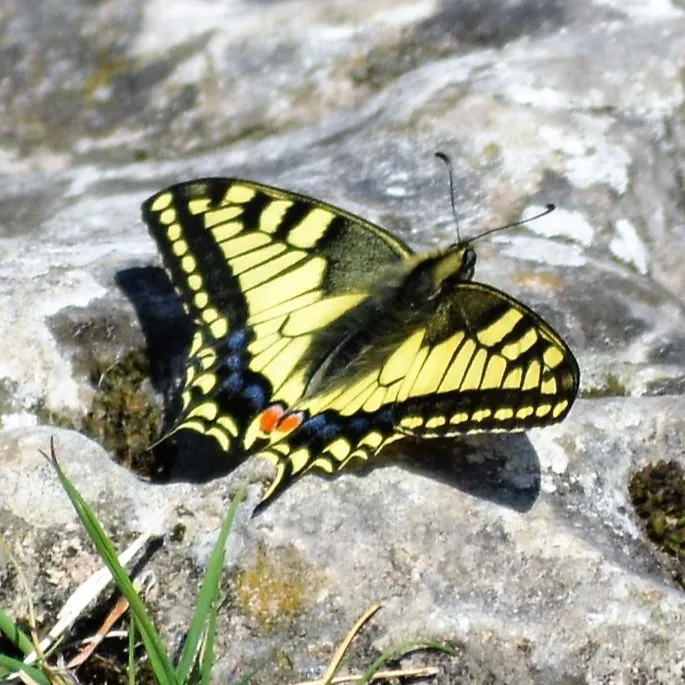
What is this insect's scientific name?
Papilio machaon
